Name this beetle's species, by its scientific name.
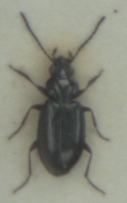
Bembidion aeneum
